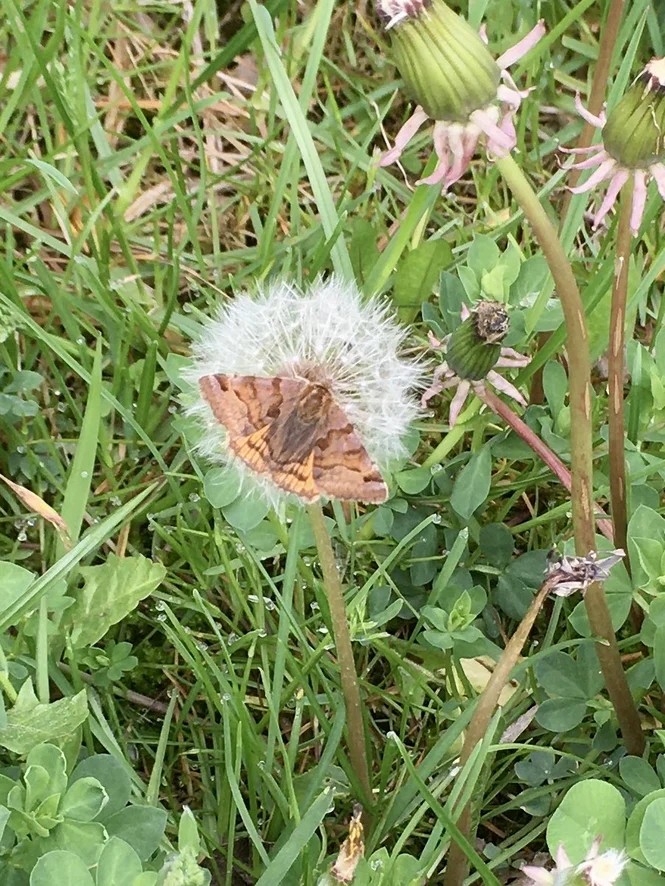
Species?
Euclidia glyphica
